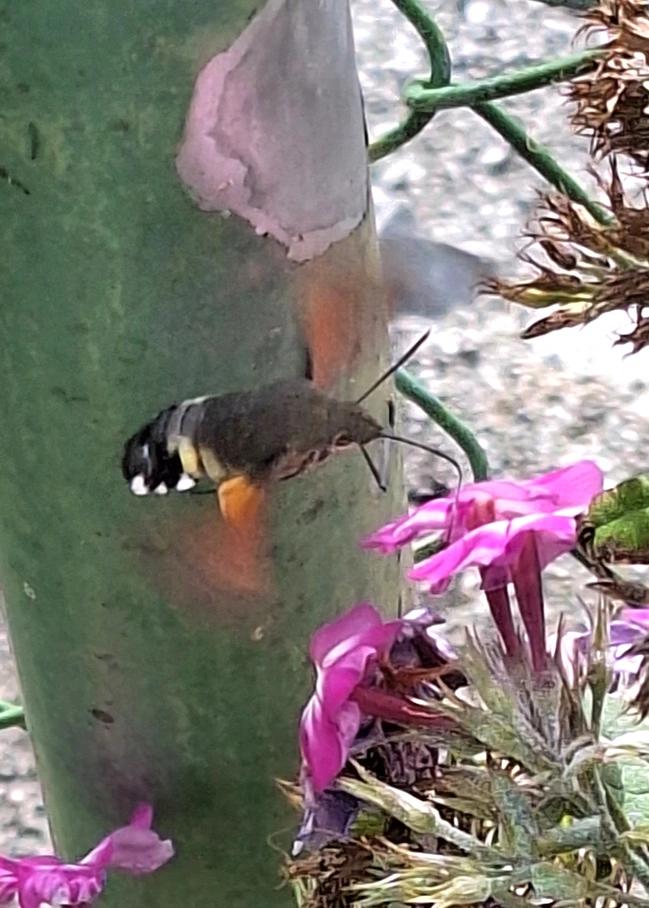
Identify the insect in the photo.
Macroglossum stellatarum
